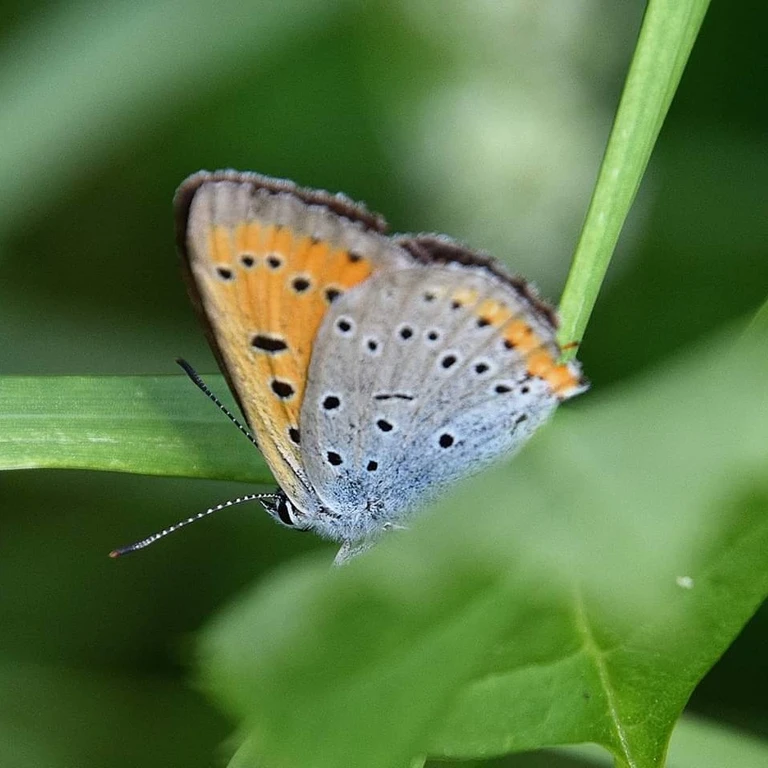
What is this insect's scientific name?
Lycaena dispar
